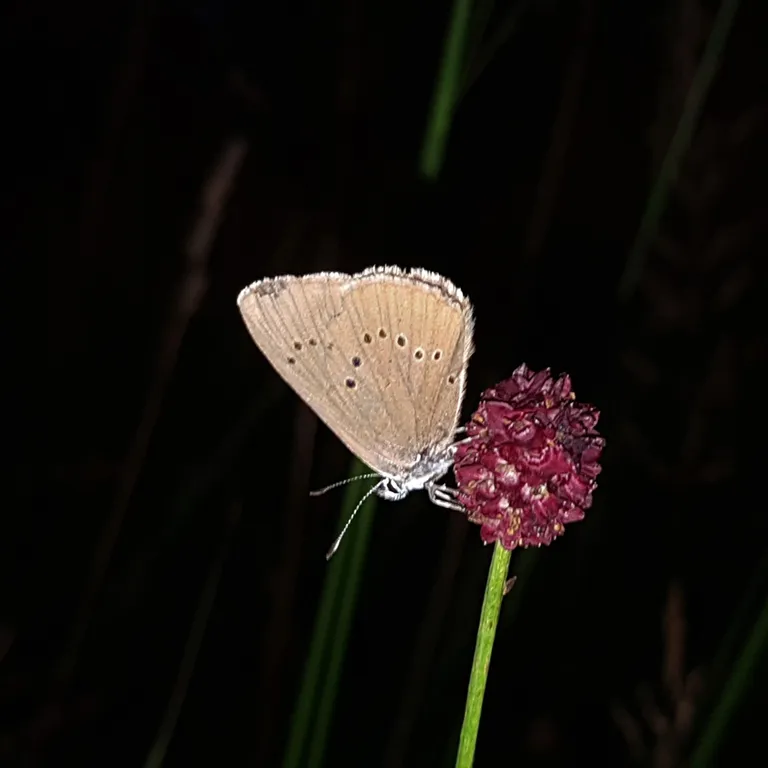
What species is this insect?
Phengaris nausithous (also Maculinea nausithous)
